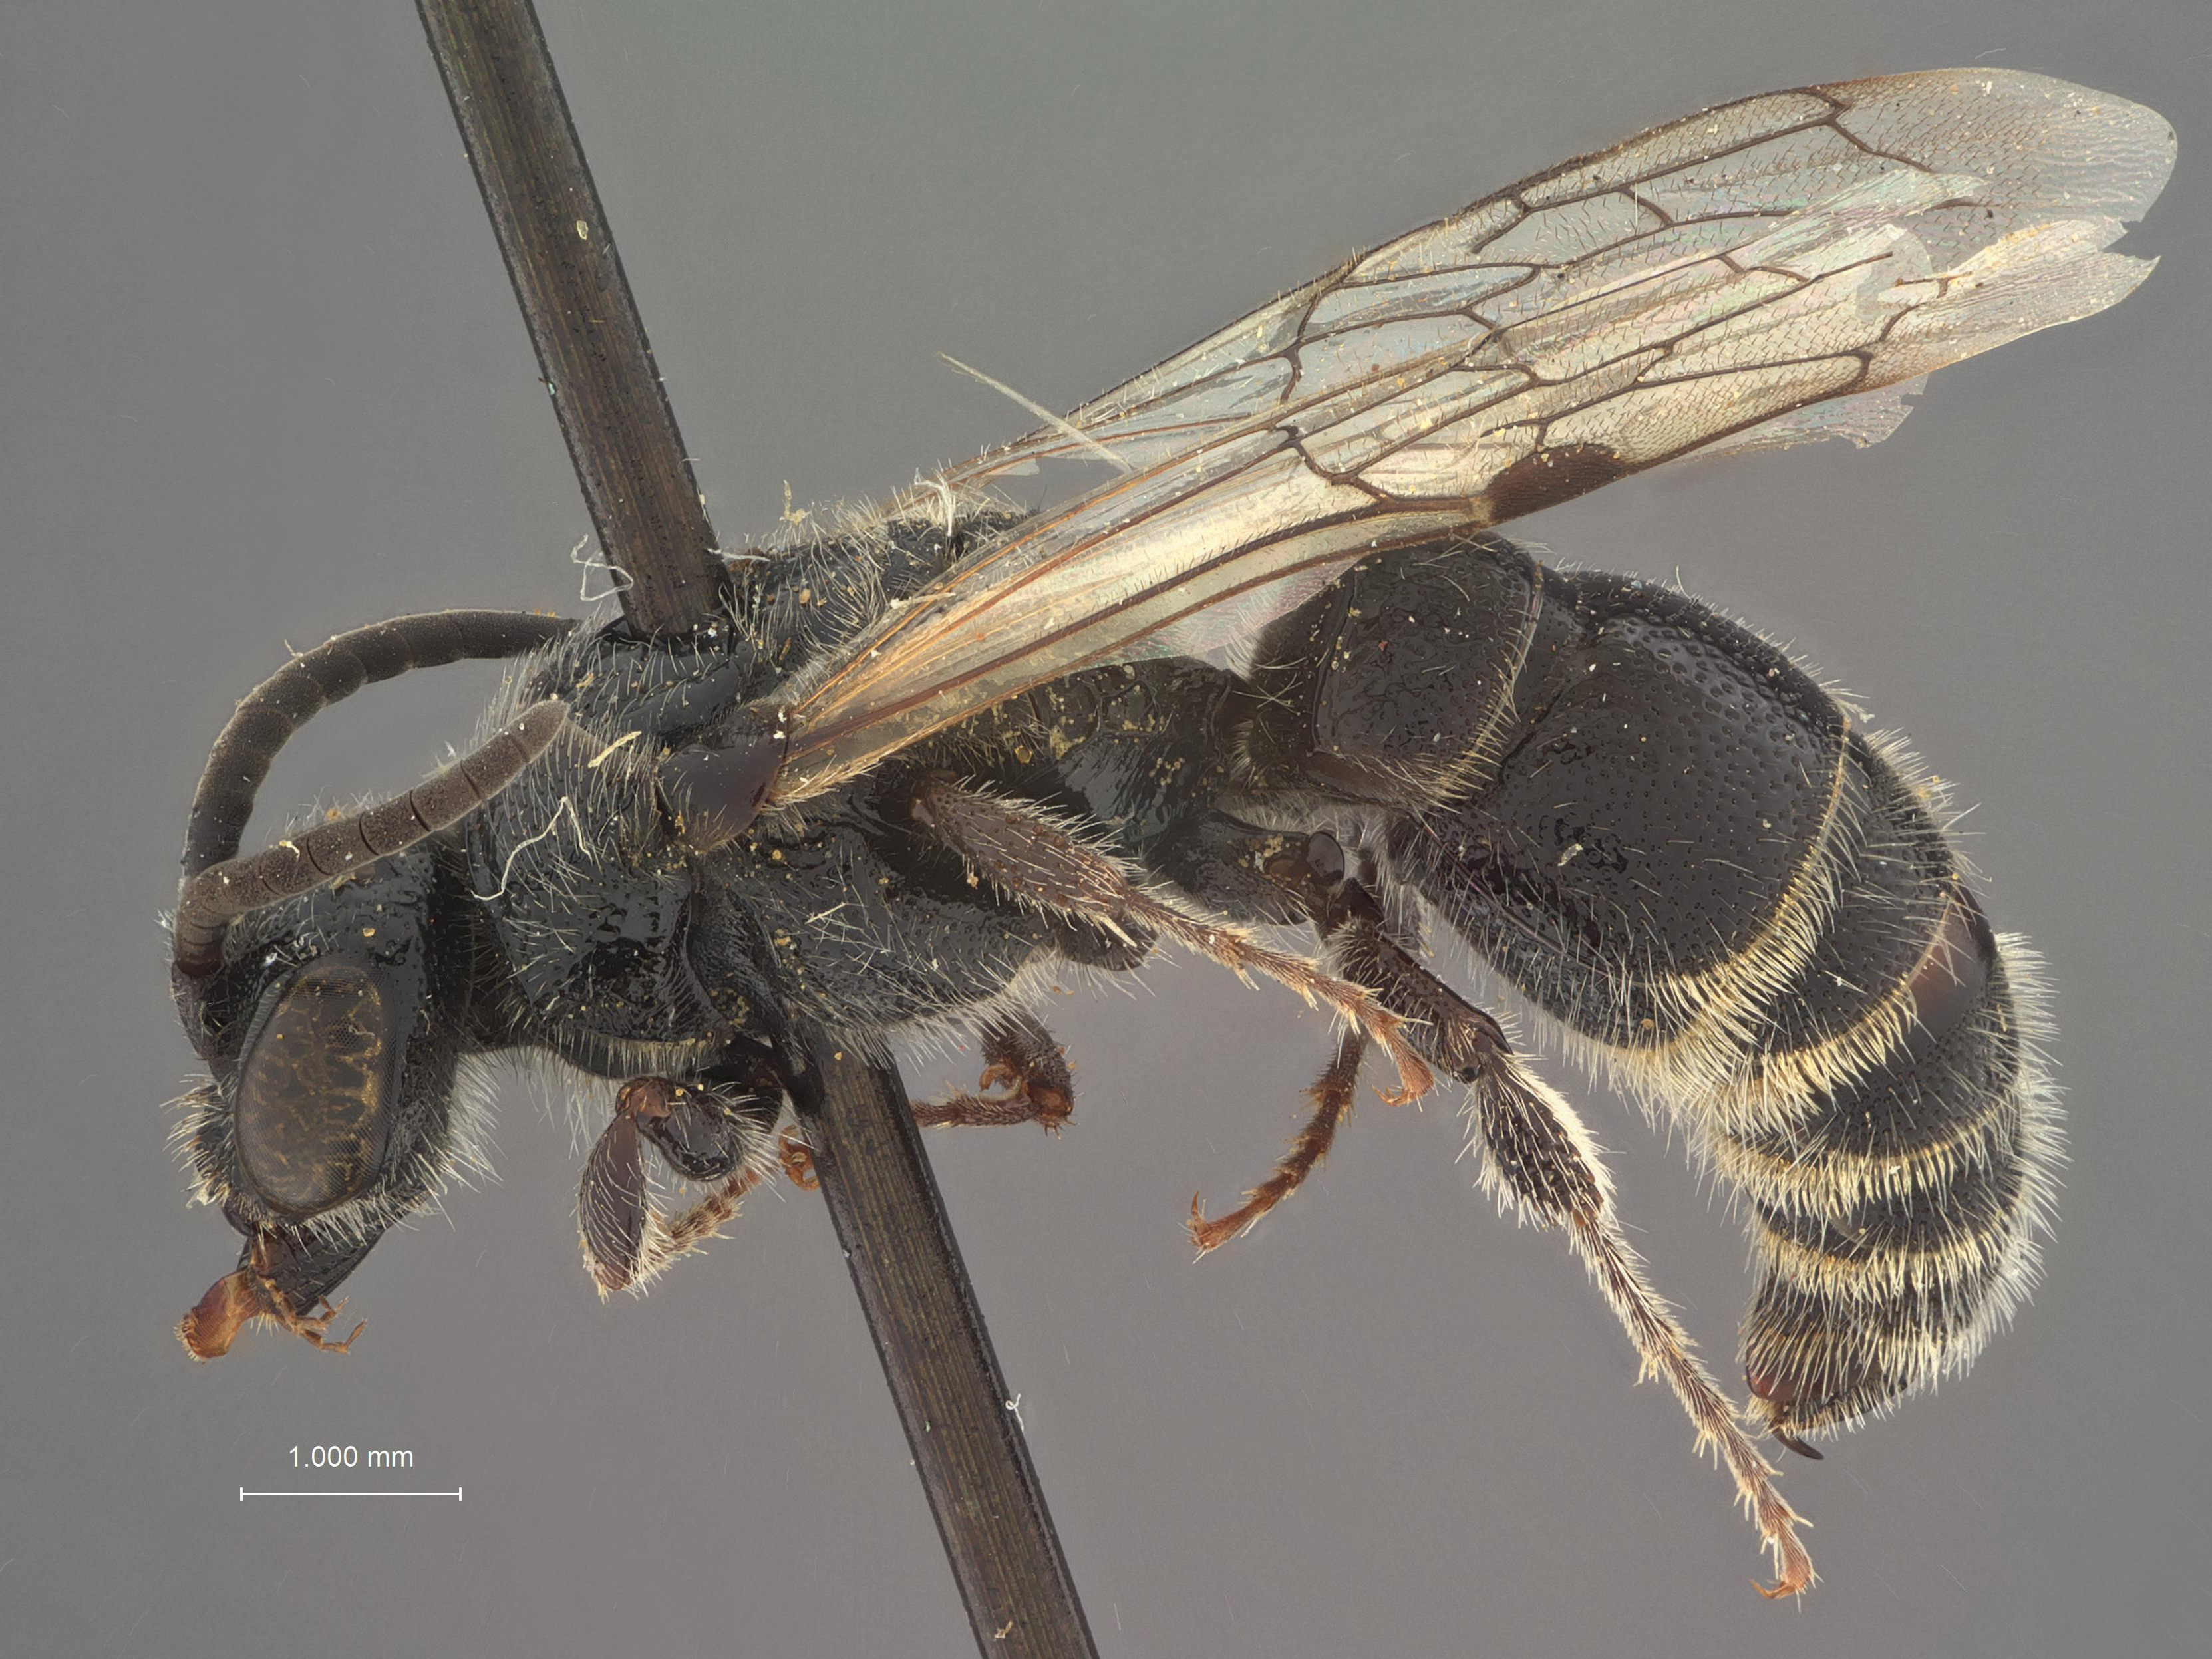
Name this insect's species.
Paatiphia aequalis
